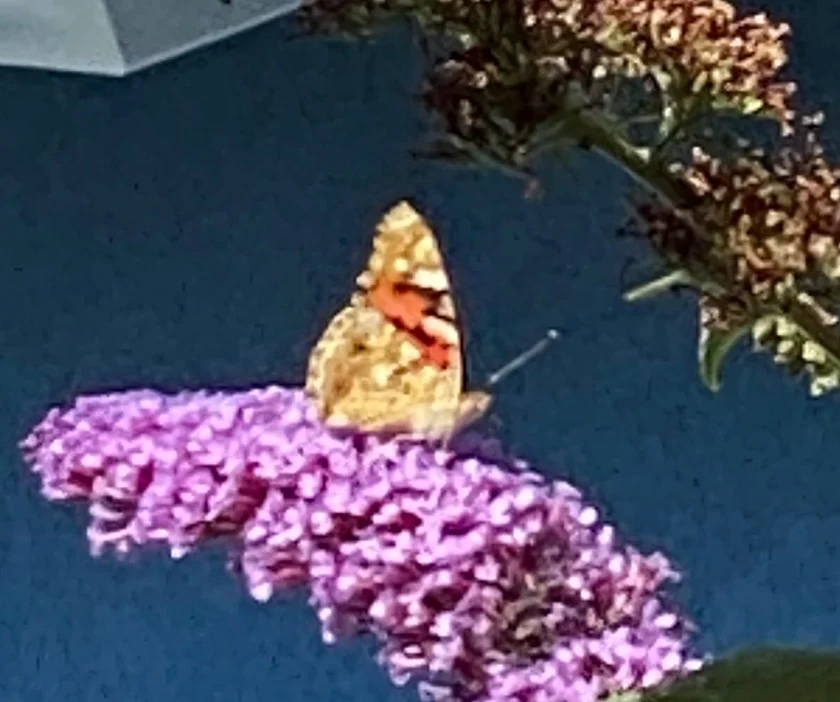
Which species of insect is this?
Vanessa cardui
